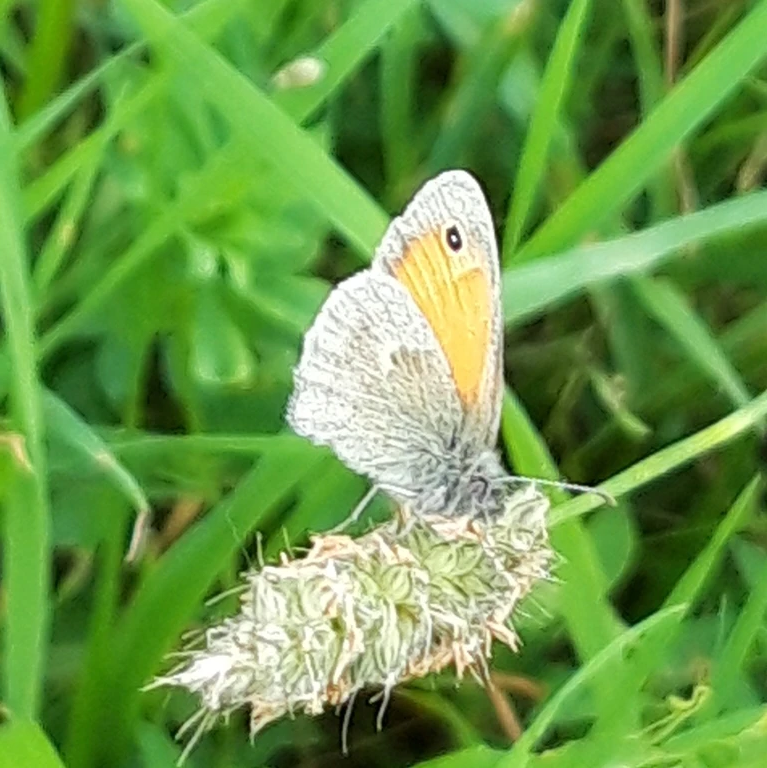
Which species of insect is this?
Coenonympha pamphilus
